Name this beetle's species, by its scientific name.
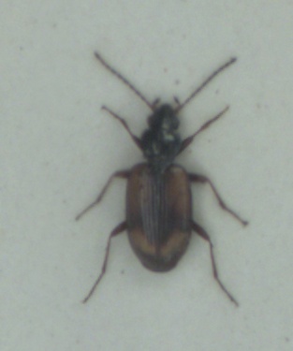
Bembidion femoratum
